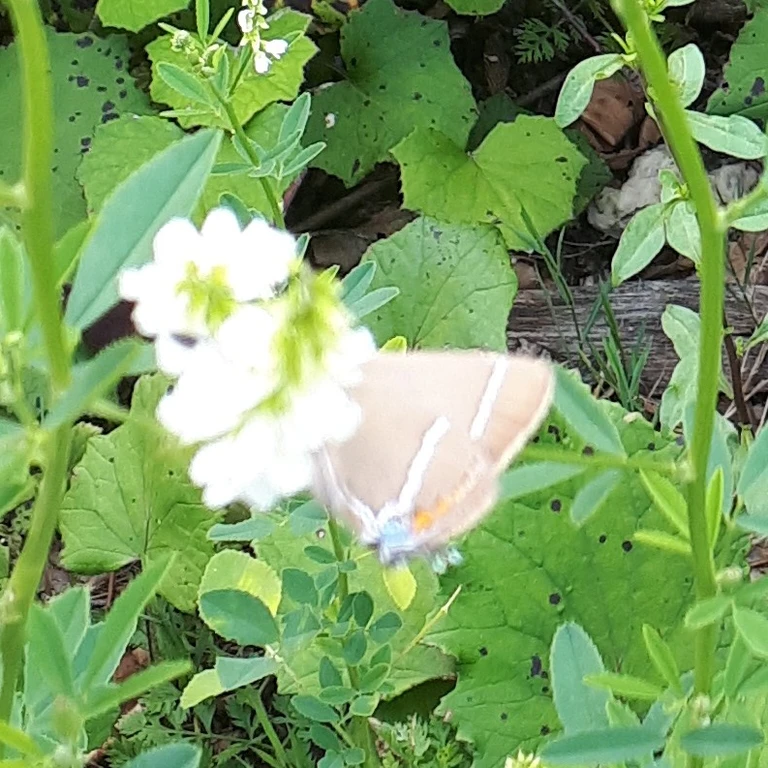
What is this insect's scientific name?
Satyrium spini (also Tuttiola spini)
